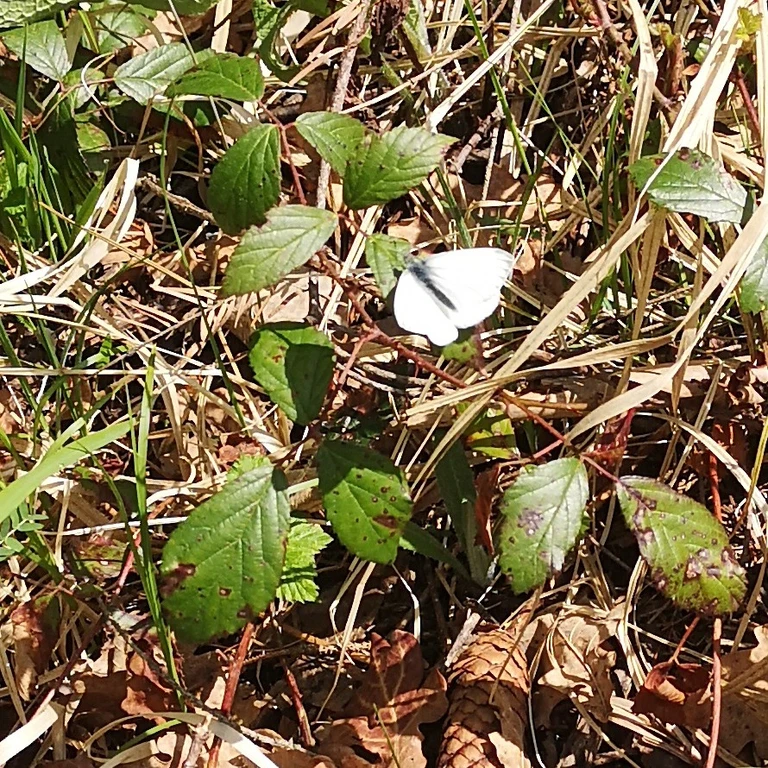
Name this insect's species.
Pieris napi
